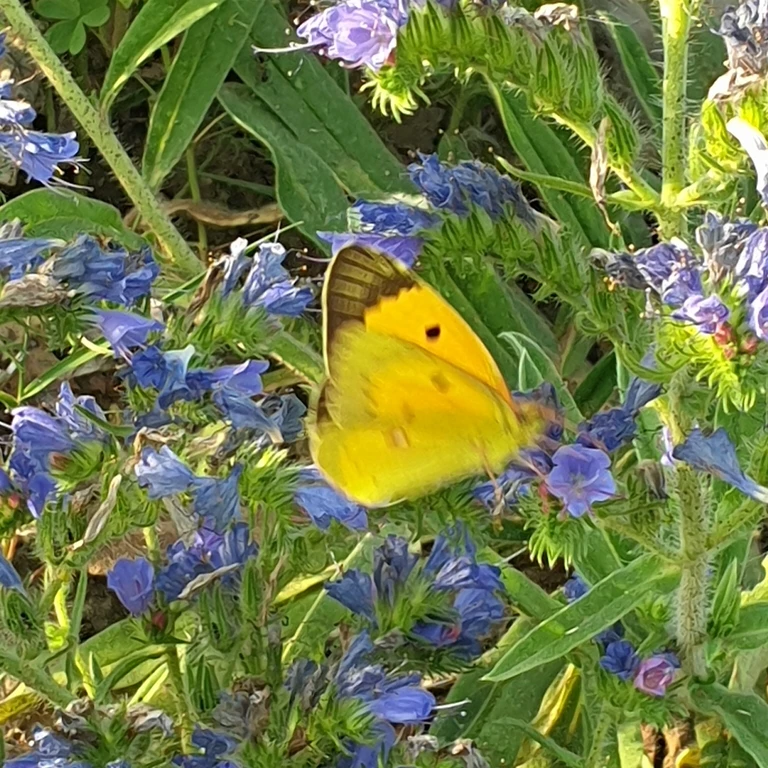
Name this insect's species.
Colias croceus
